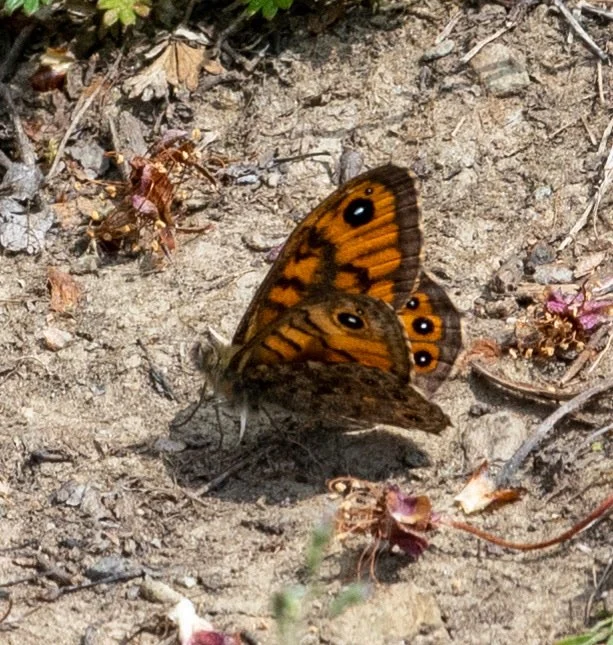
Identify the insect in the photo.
Lasiommata megera (also Pararge megera)
